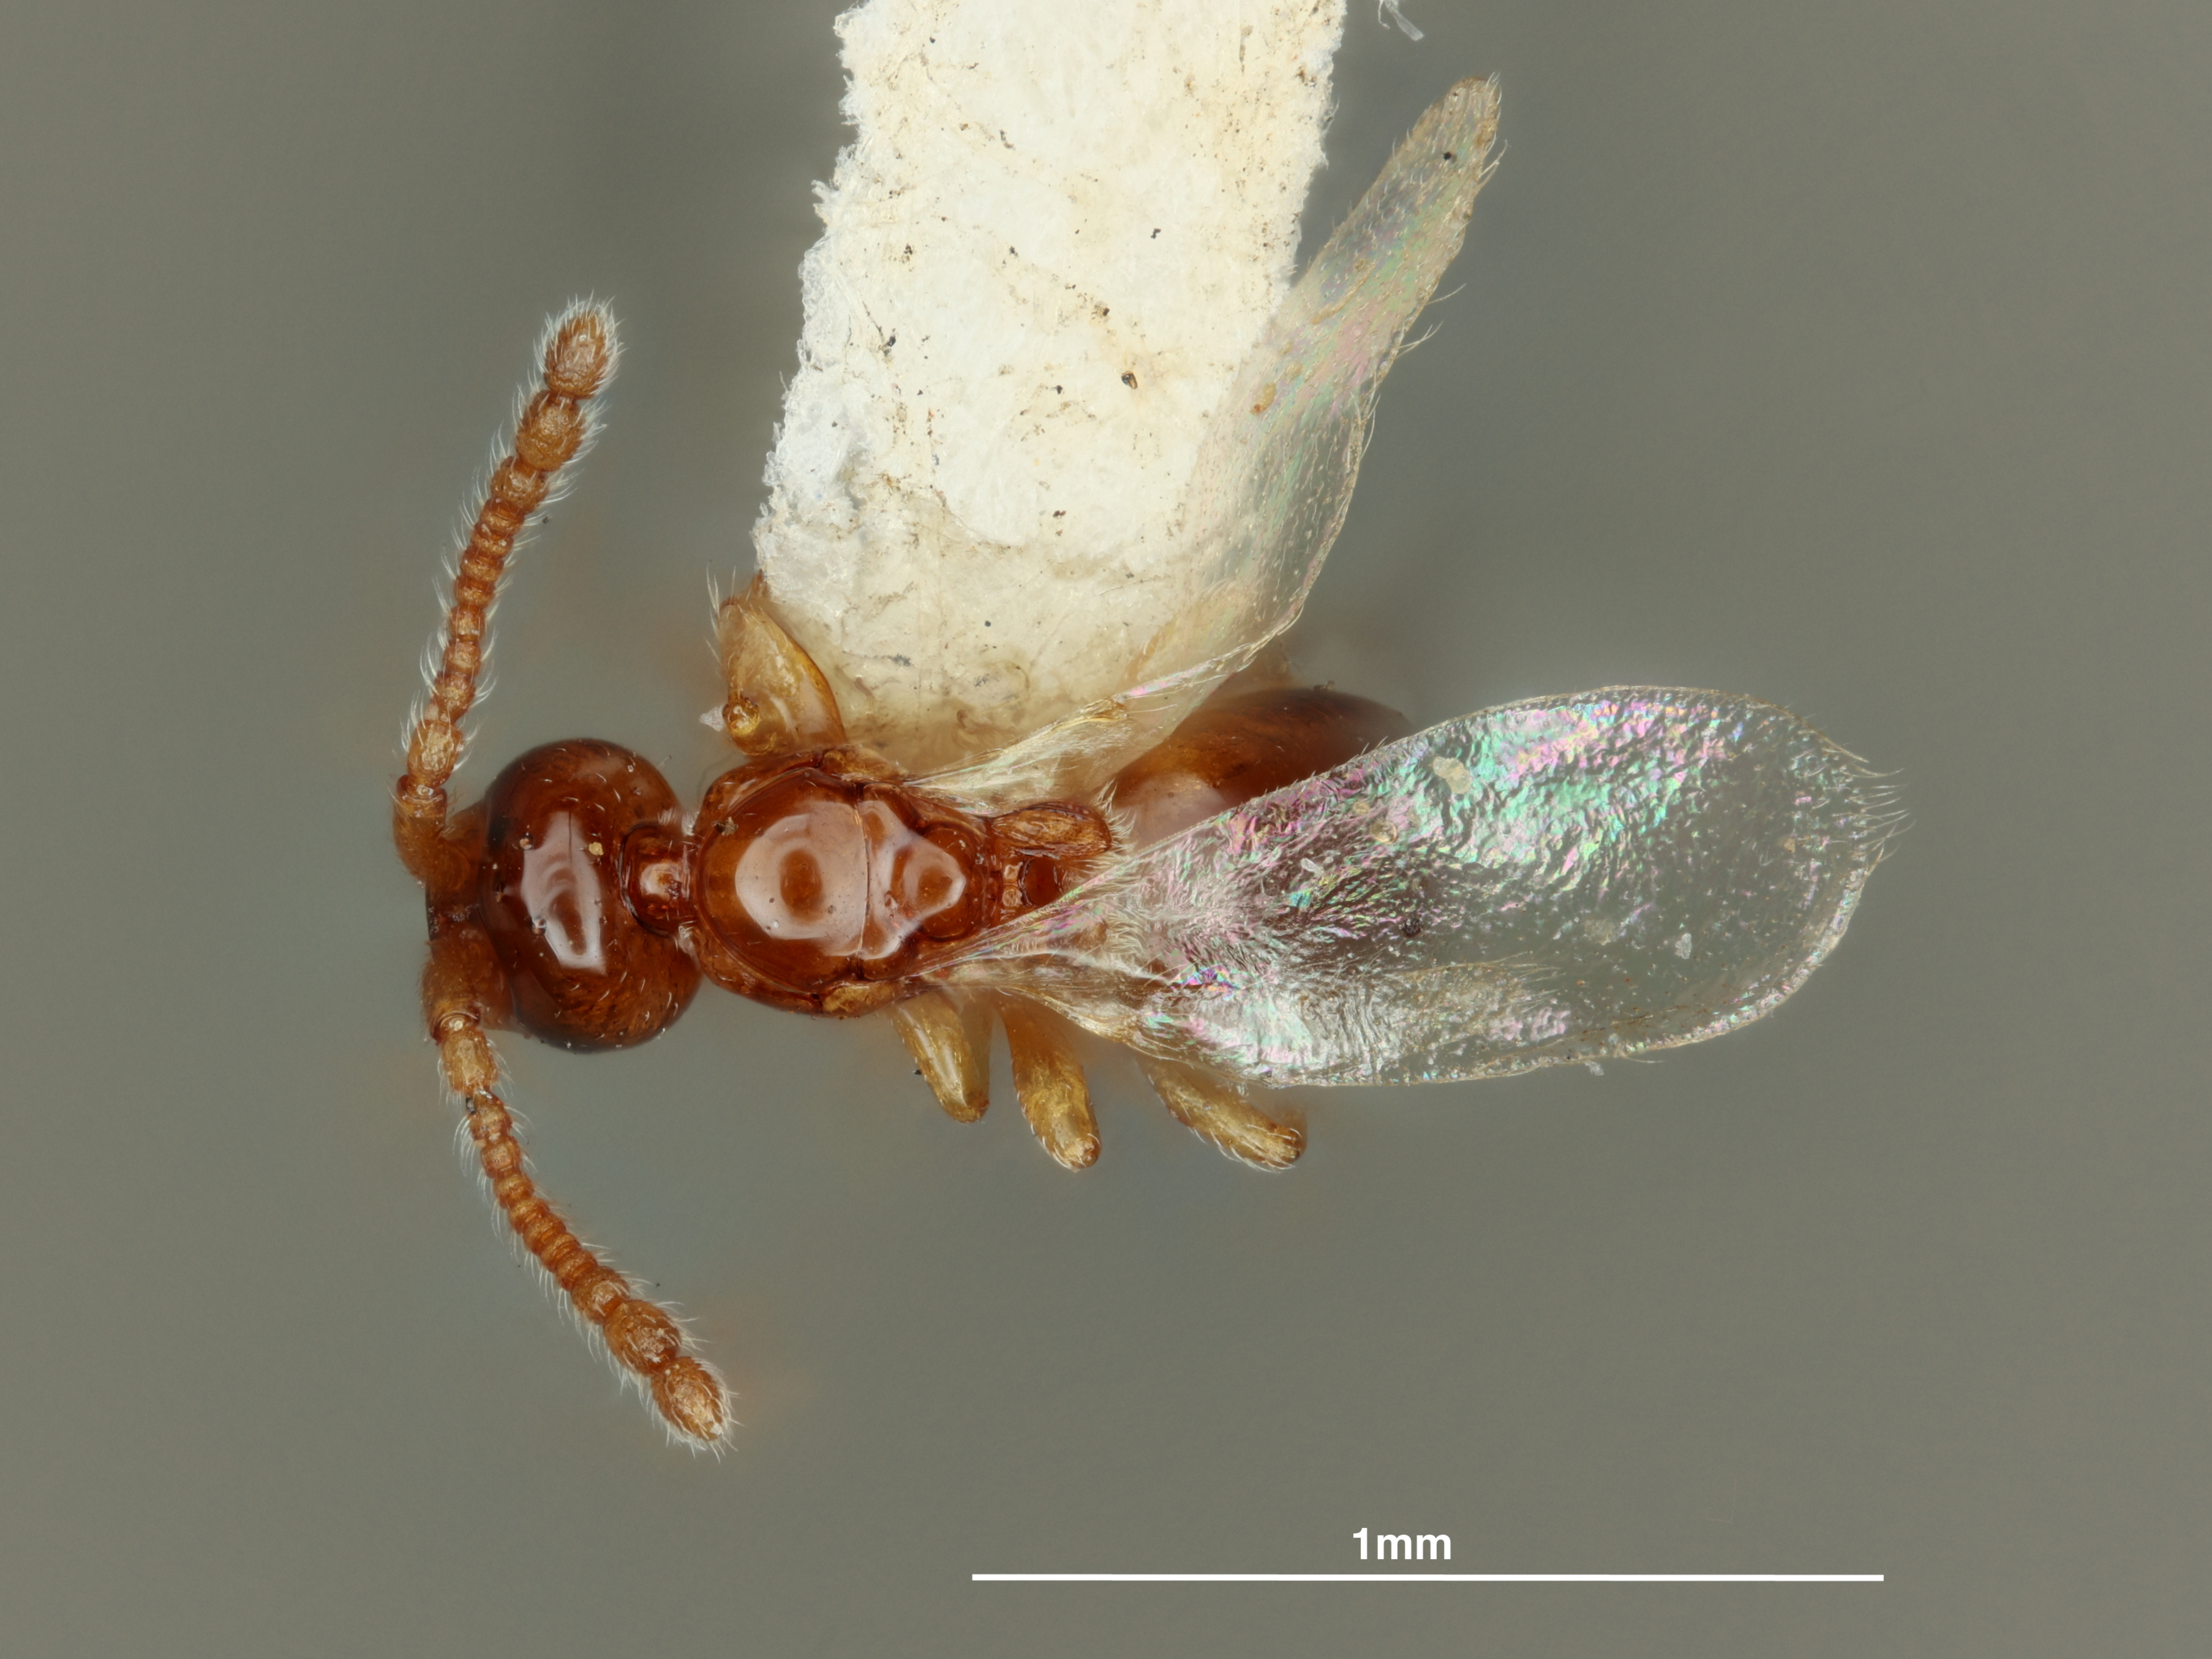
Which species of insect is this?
Trichopria marylandica
